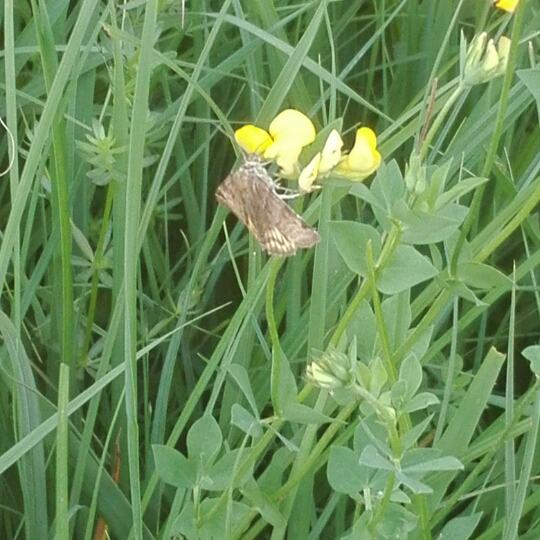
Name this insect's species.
Euclidia glyphica
